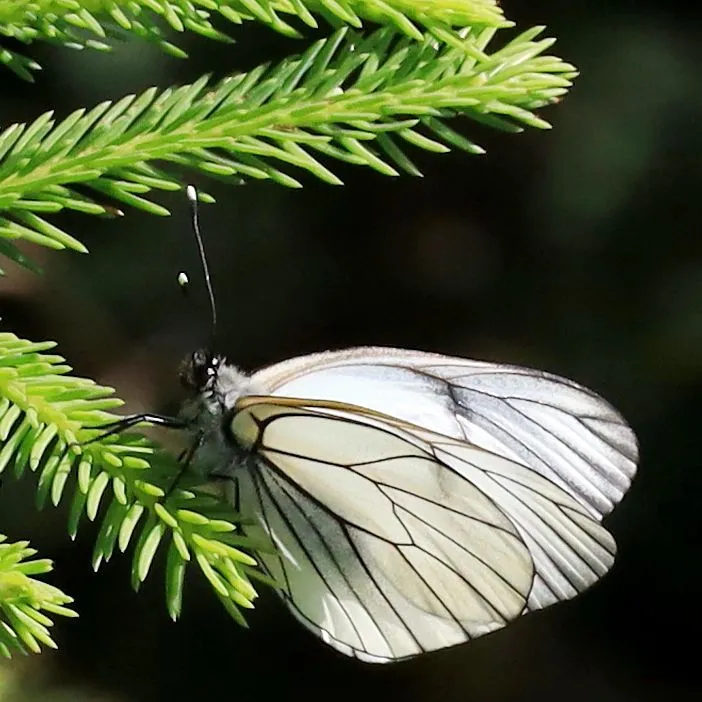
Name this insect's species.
Aporia crataegi
